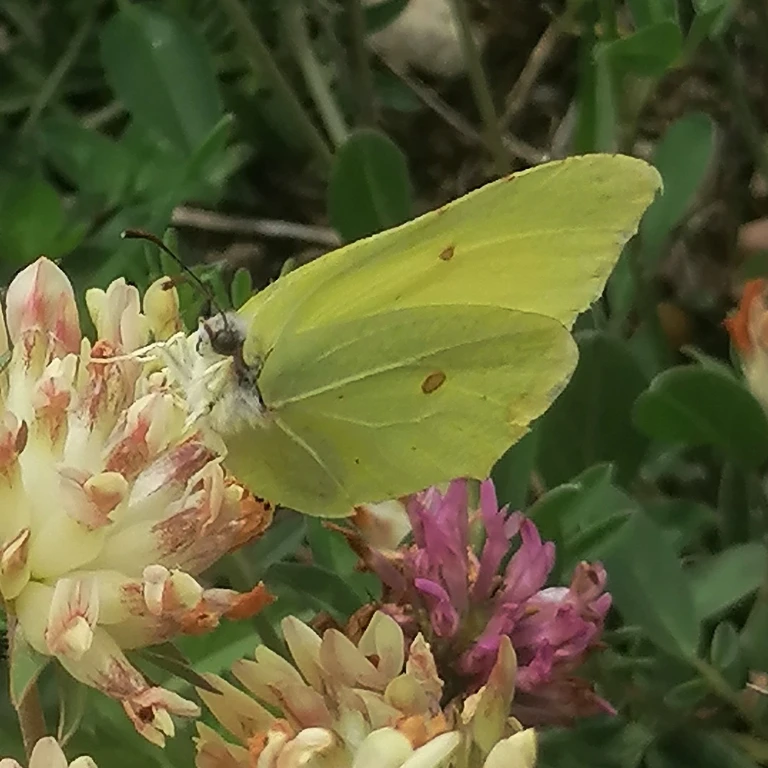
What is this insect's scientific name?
Gonepteryx rhamni
